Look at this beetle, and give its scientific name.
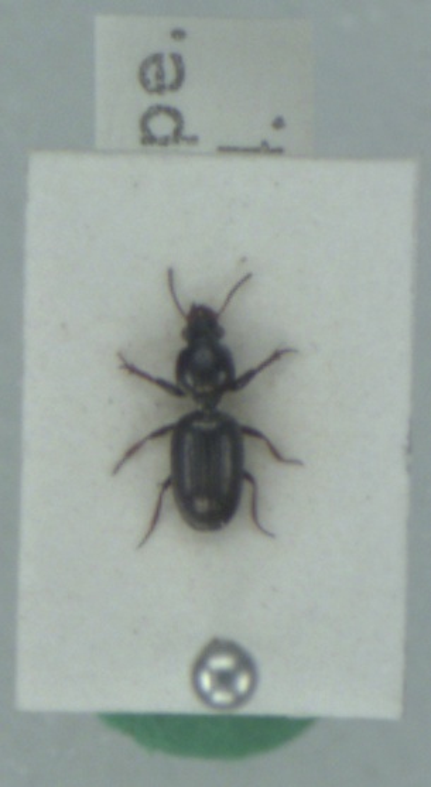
Dyschirius thoracicus
